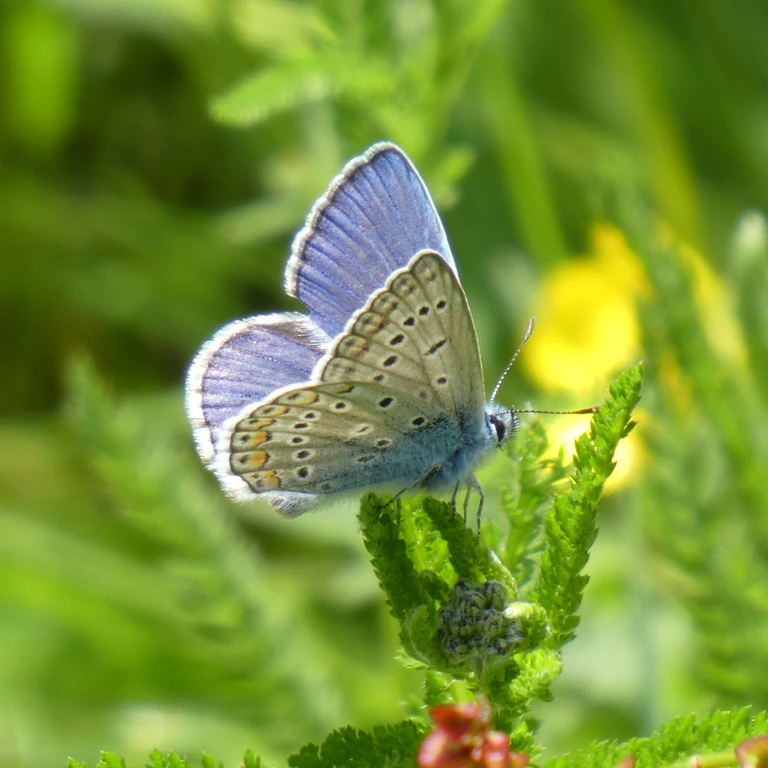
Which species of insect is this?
Polyommatus icarus
